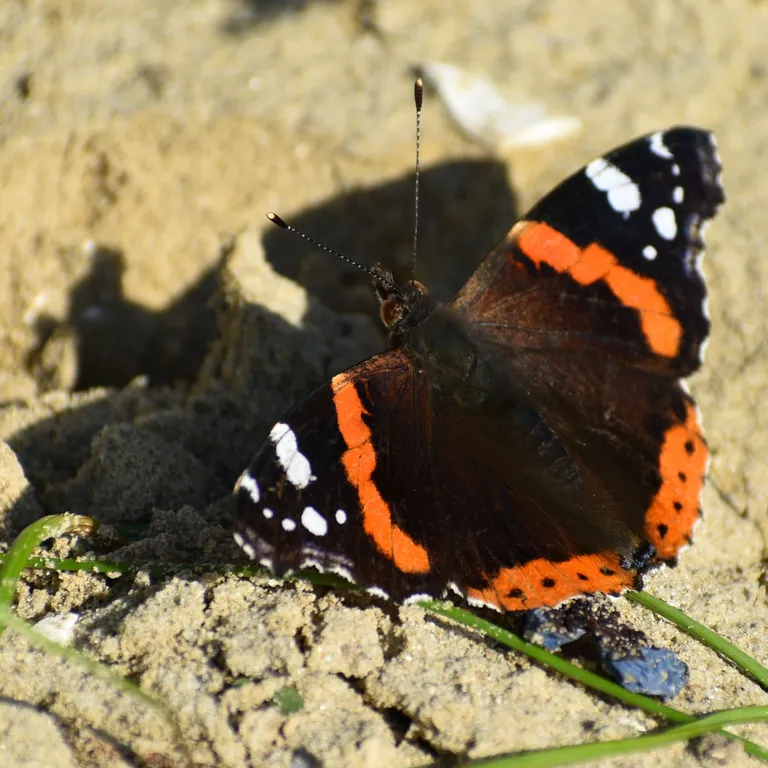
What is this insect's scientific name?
Vanessa atalanta
